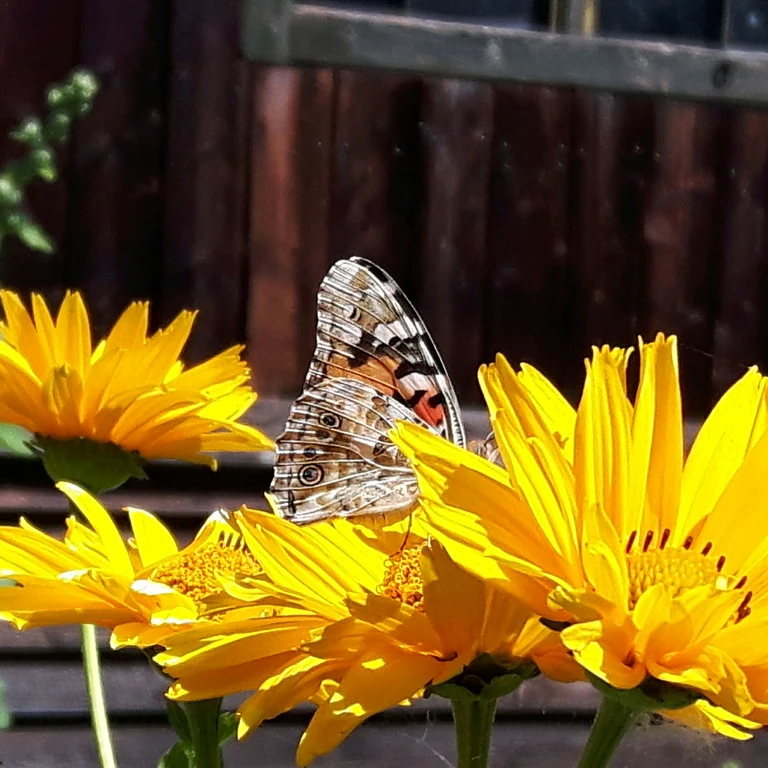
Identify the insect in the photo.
Vanessa cardui
